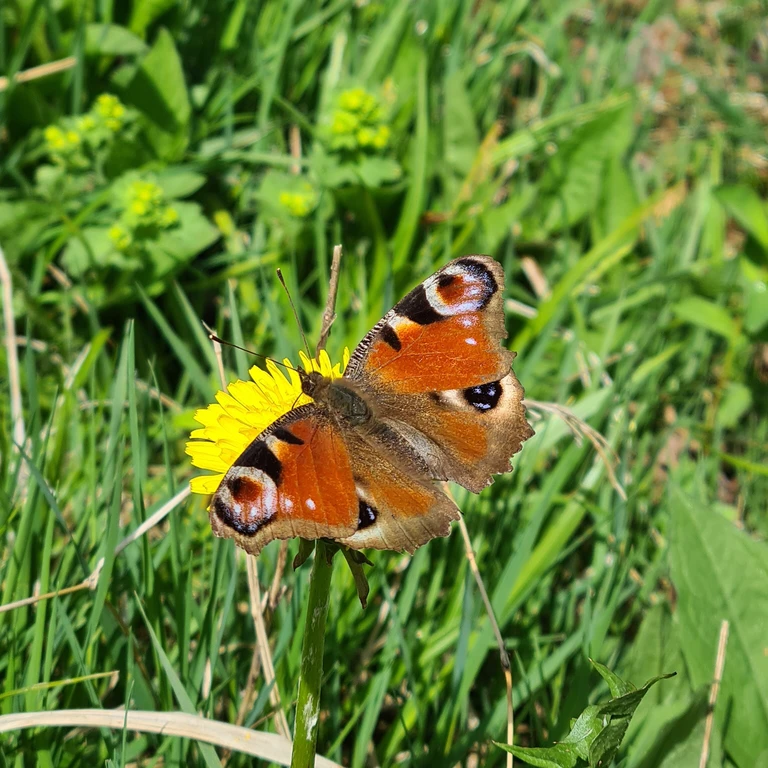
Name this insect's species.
Aglais io
